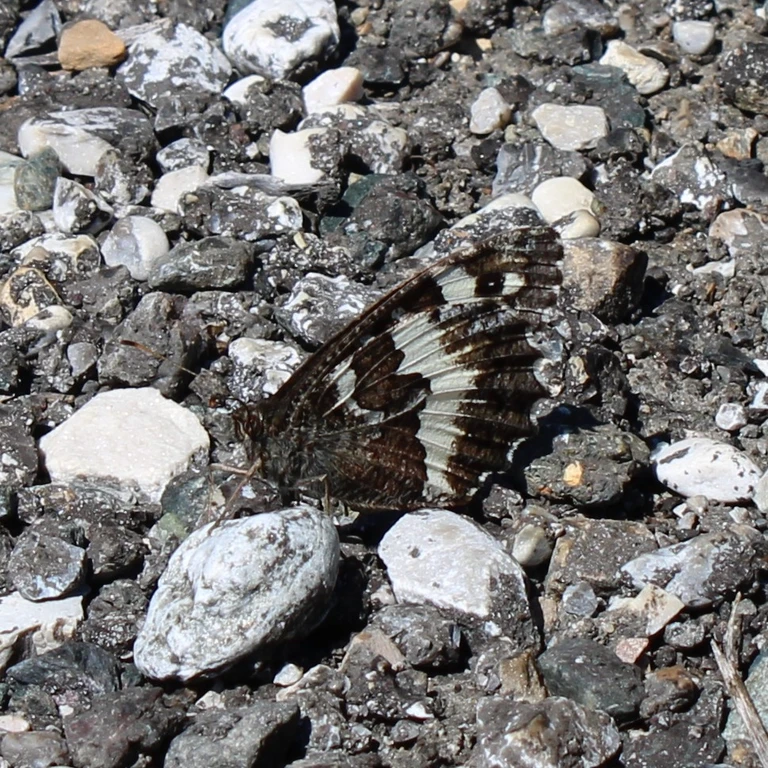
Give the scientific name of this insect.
Brintesia circe
